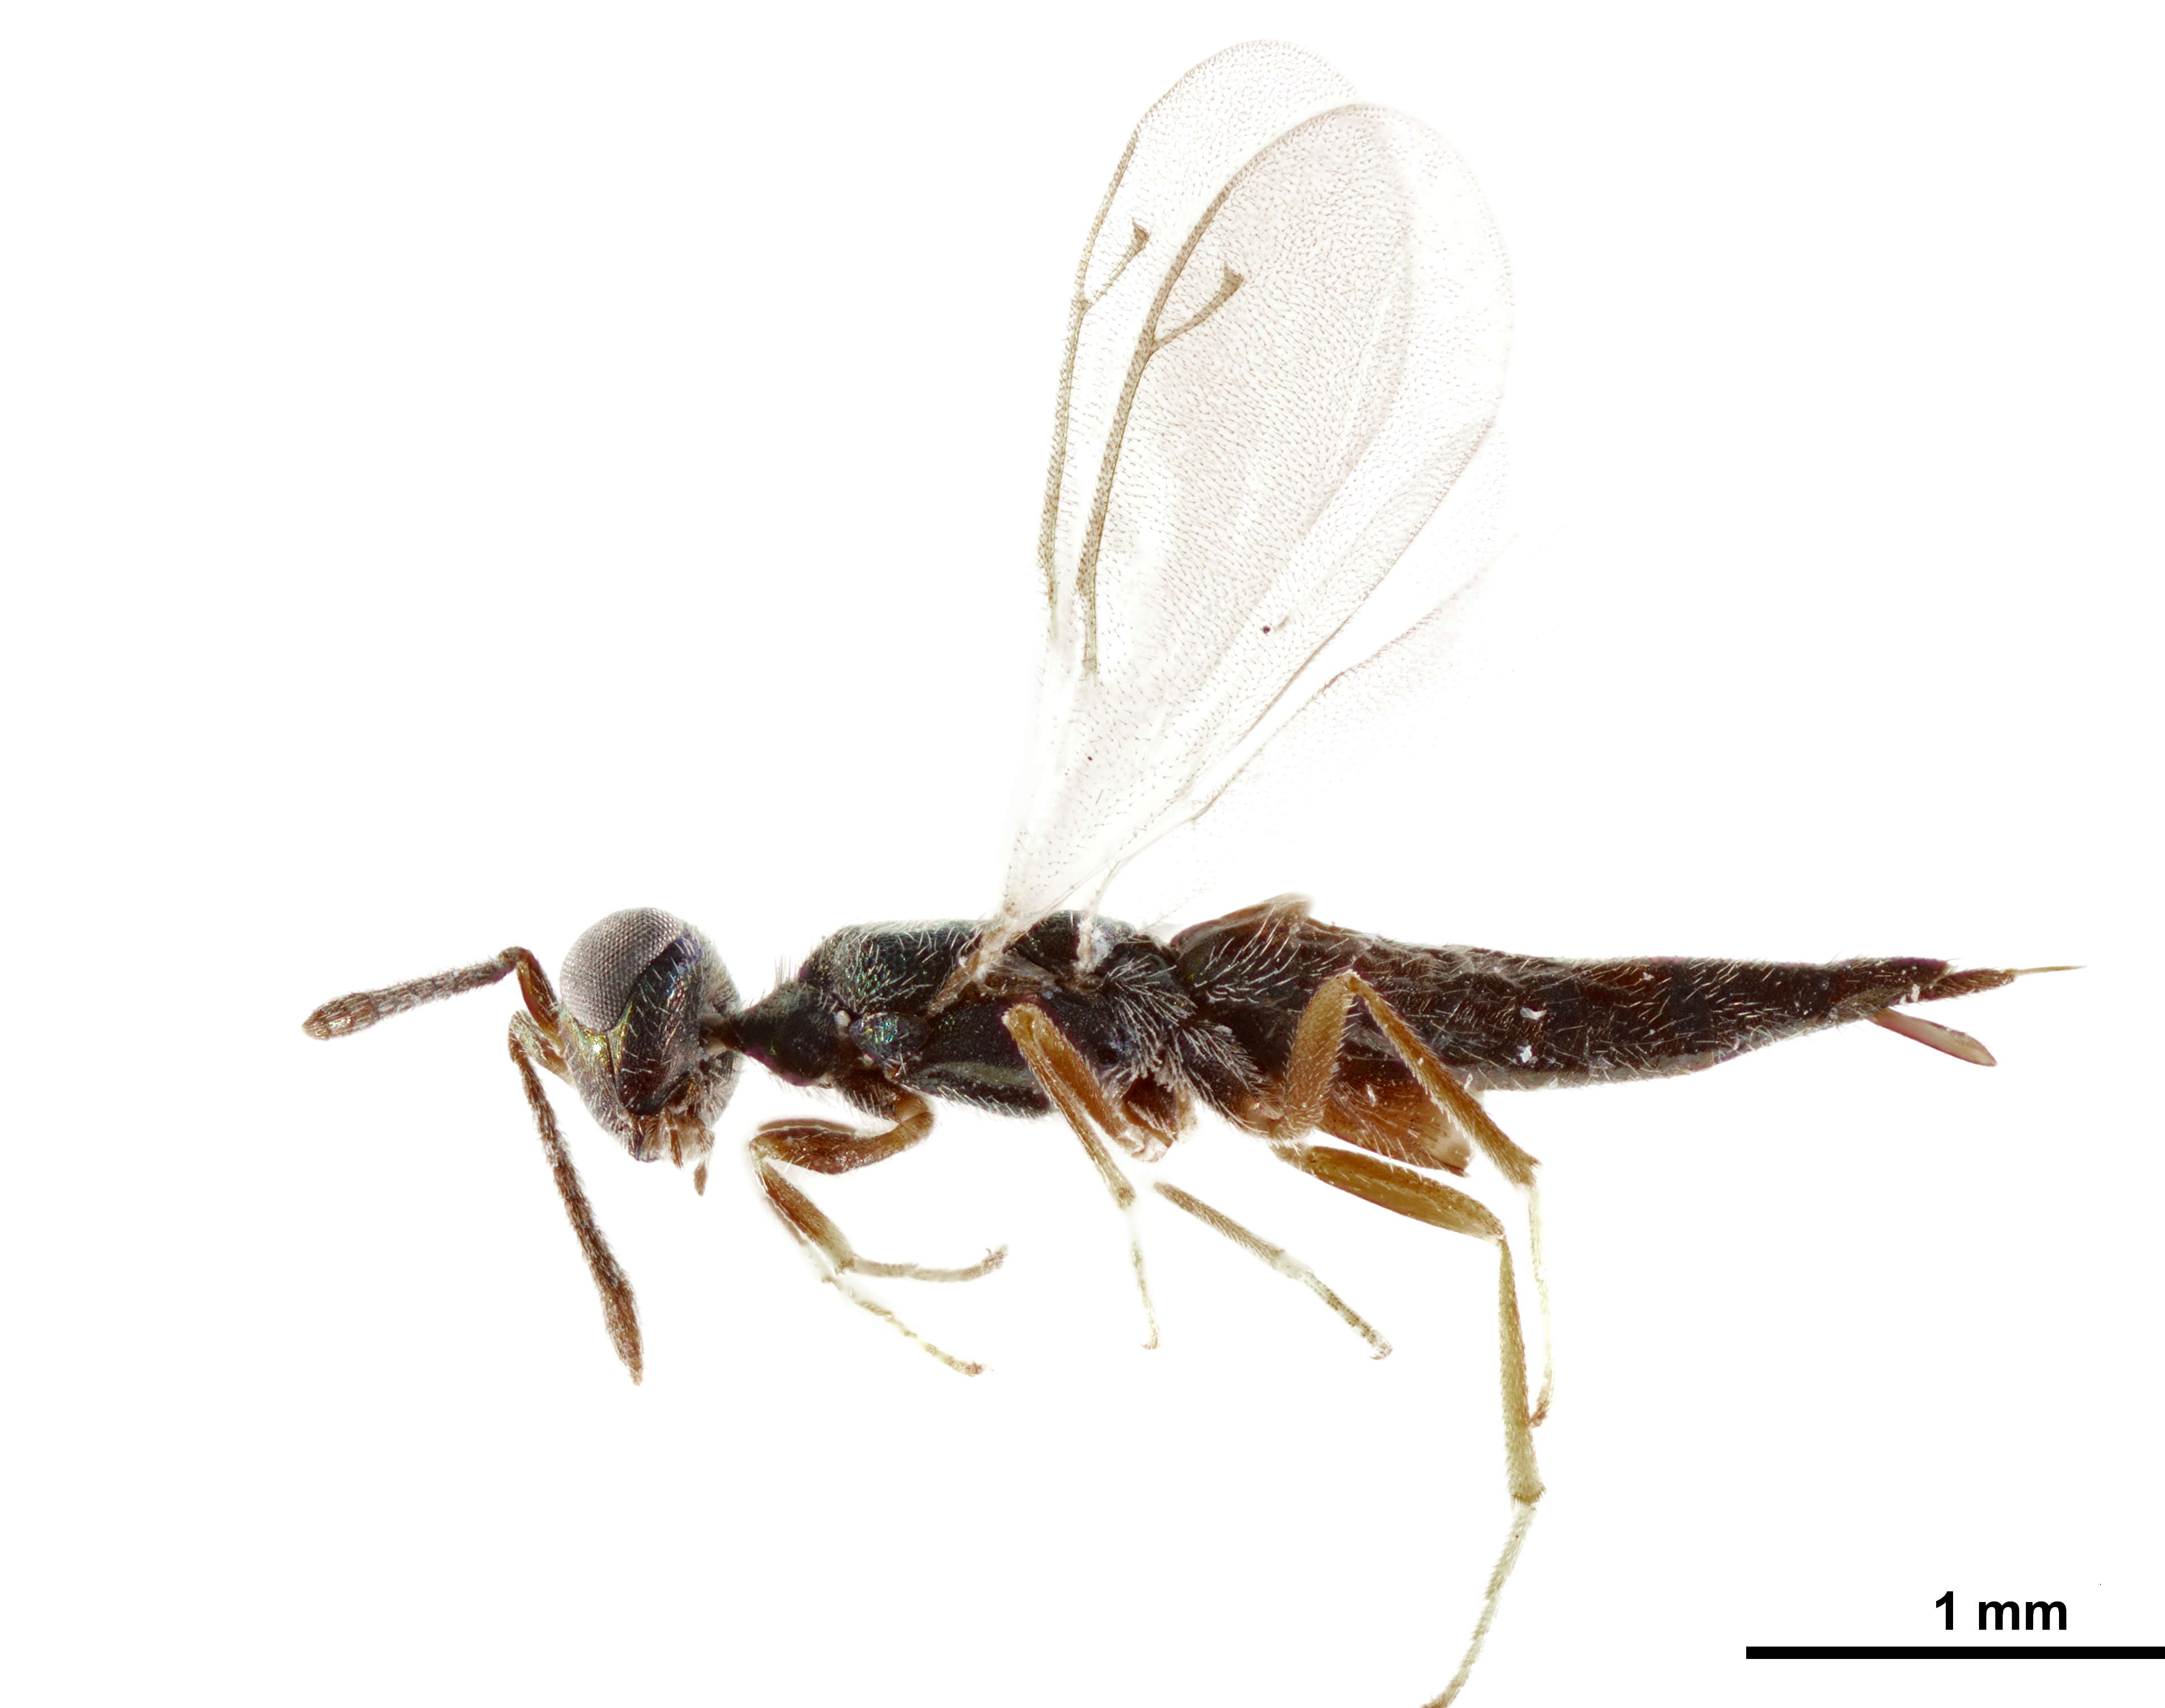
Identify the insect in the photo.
Calosota acron
